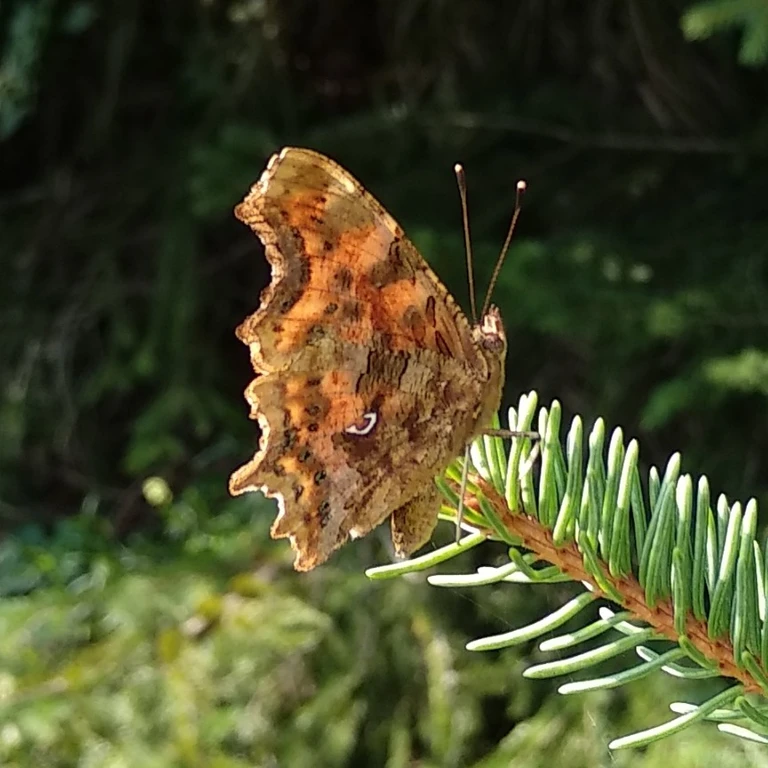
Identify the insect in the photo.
Polygonia c-album
